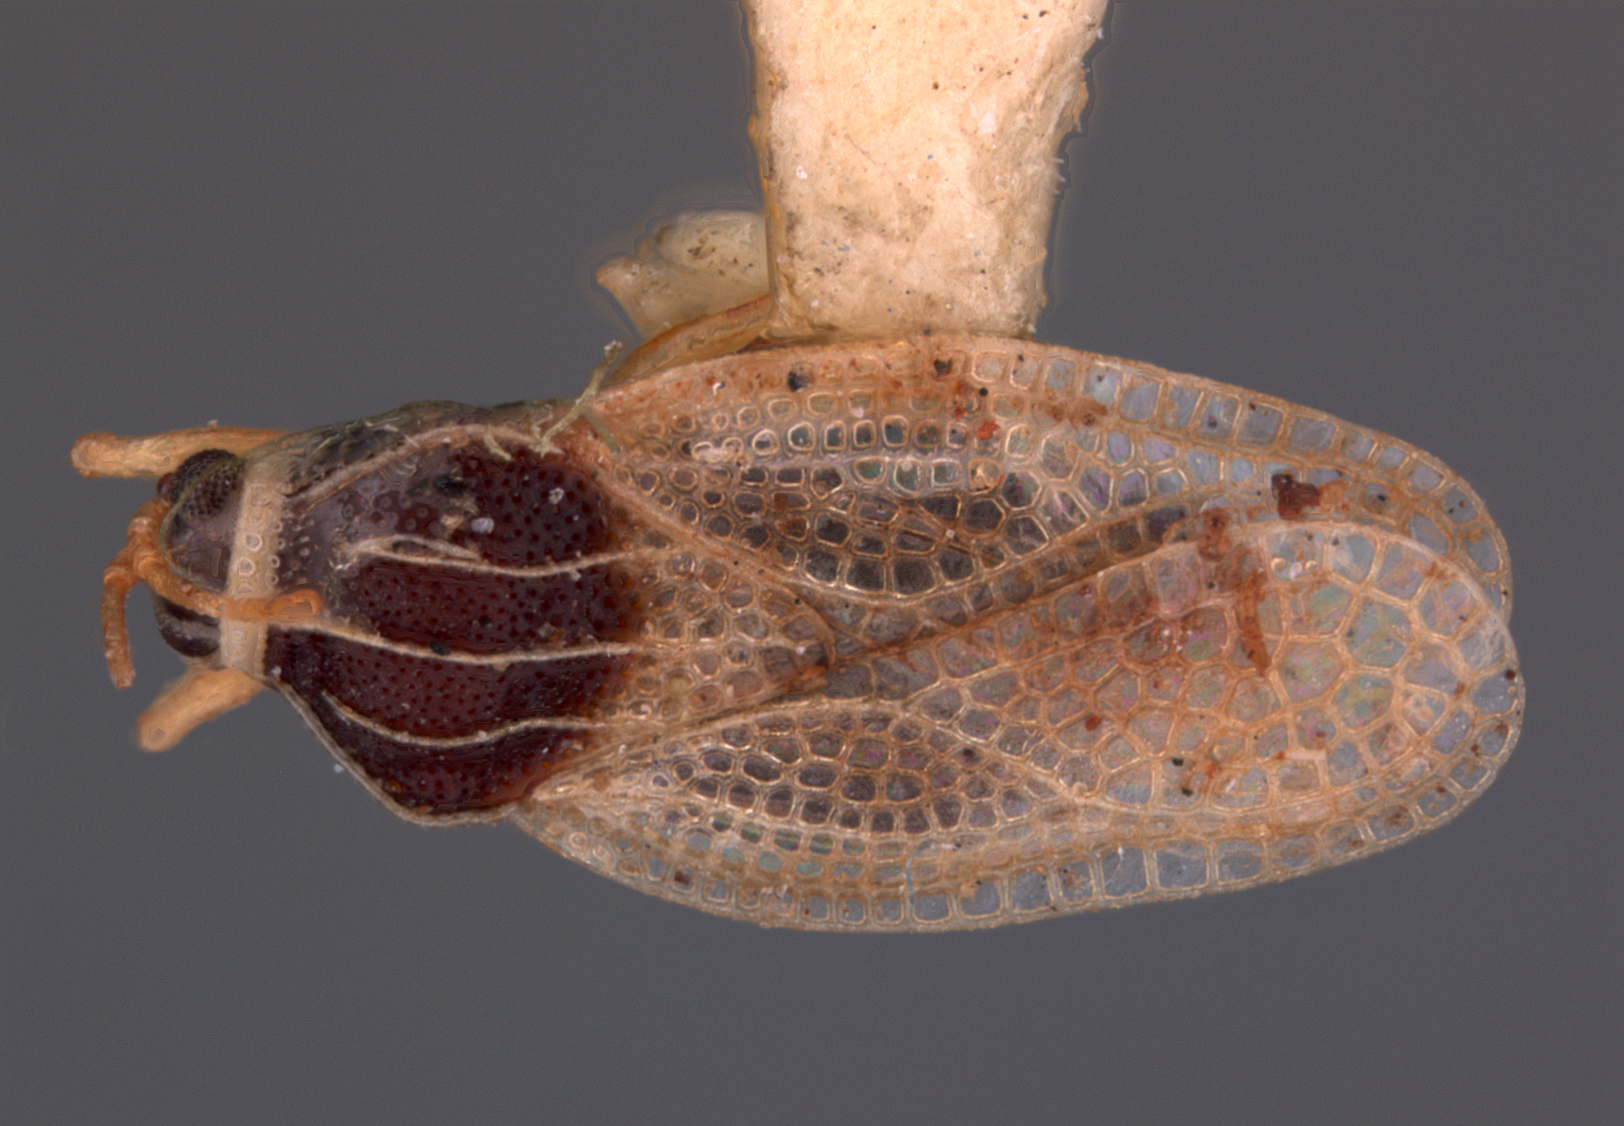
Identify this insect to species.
Compseuta holana
